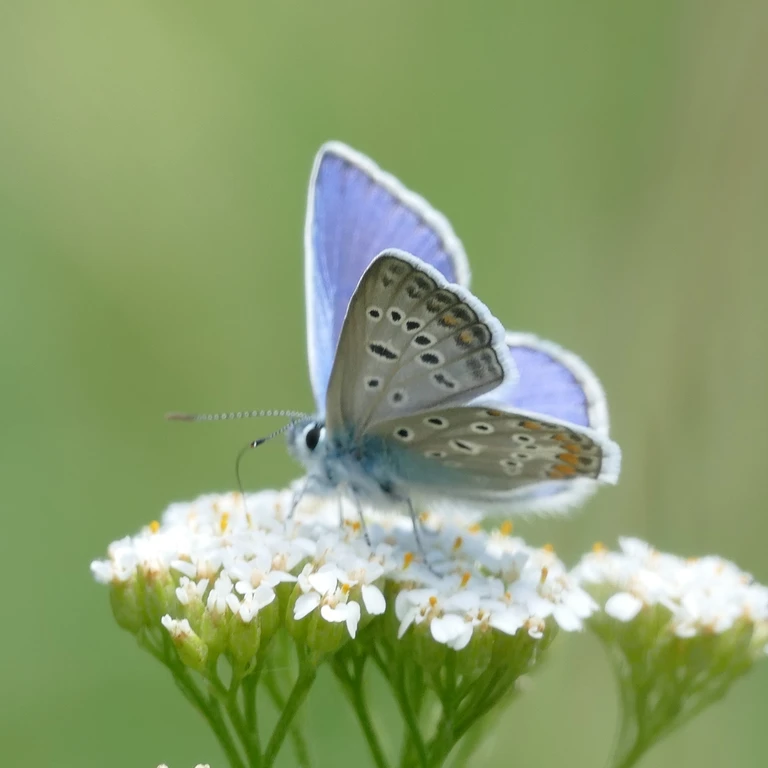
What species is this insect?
Polyommatus icarus
